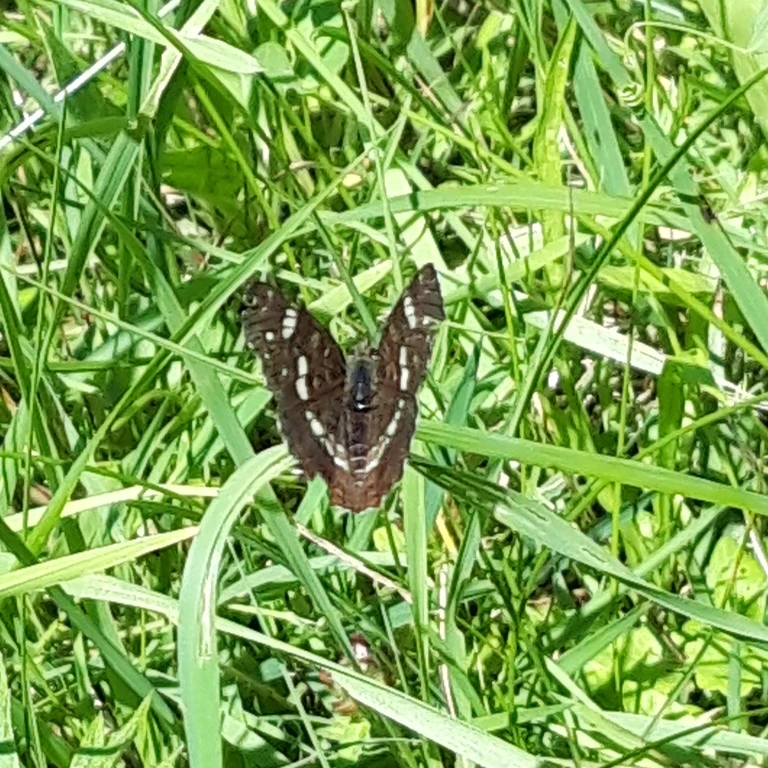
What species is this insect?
Araschnia levana
